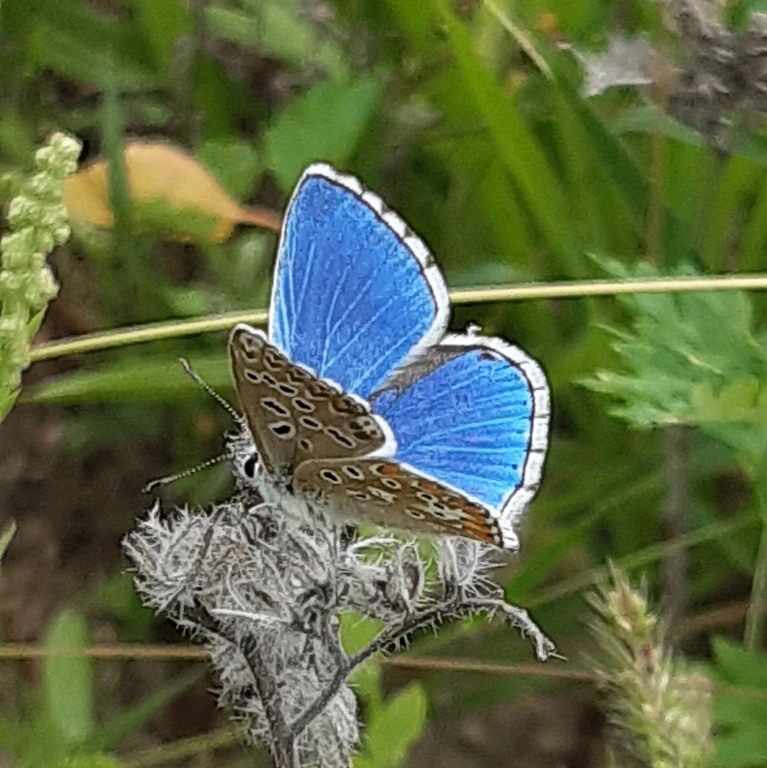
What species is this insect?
Lysandra bellargus
